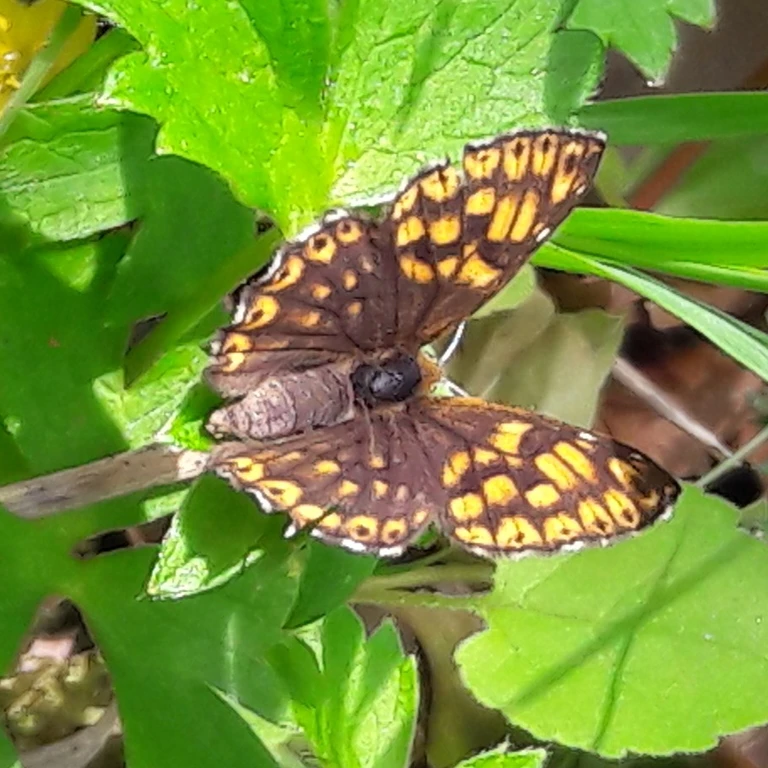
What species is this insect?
Hamearis lucina
